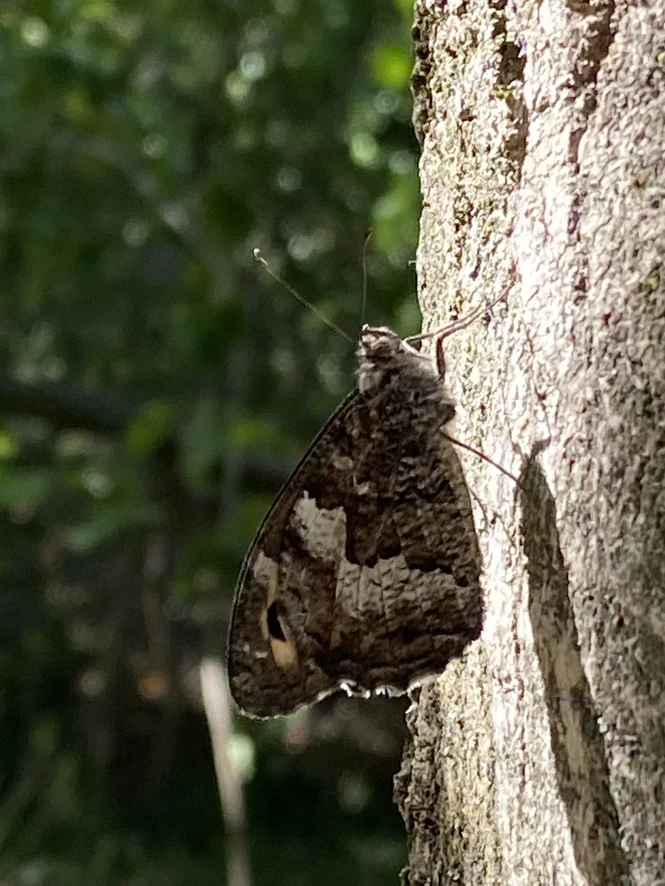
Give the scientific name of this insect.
Hipparchia semele
